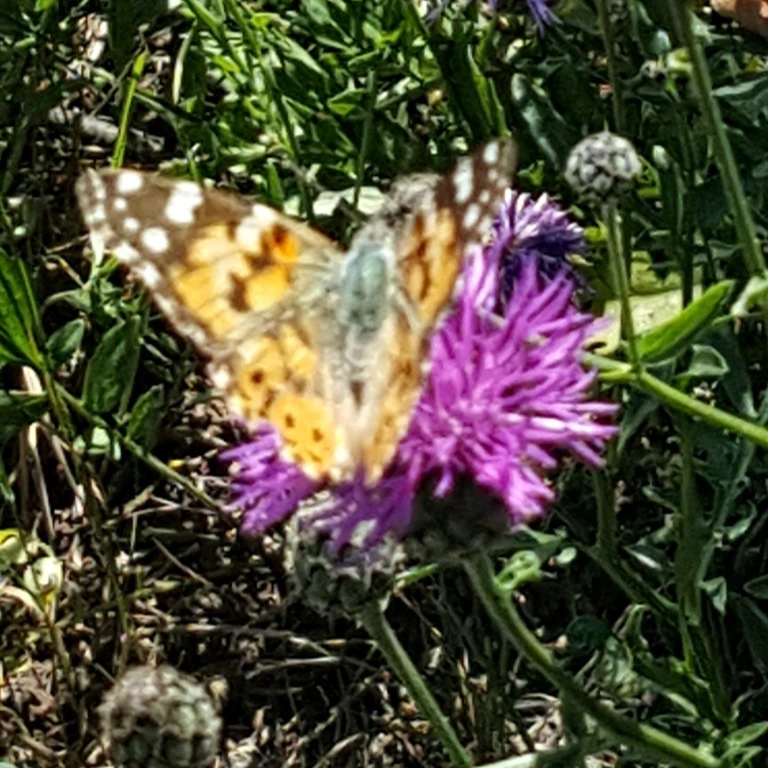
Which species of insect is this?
Vanessa cardui
